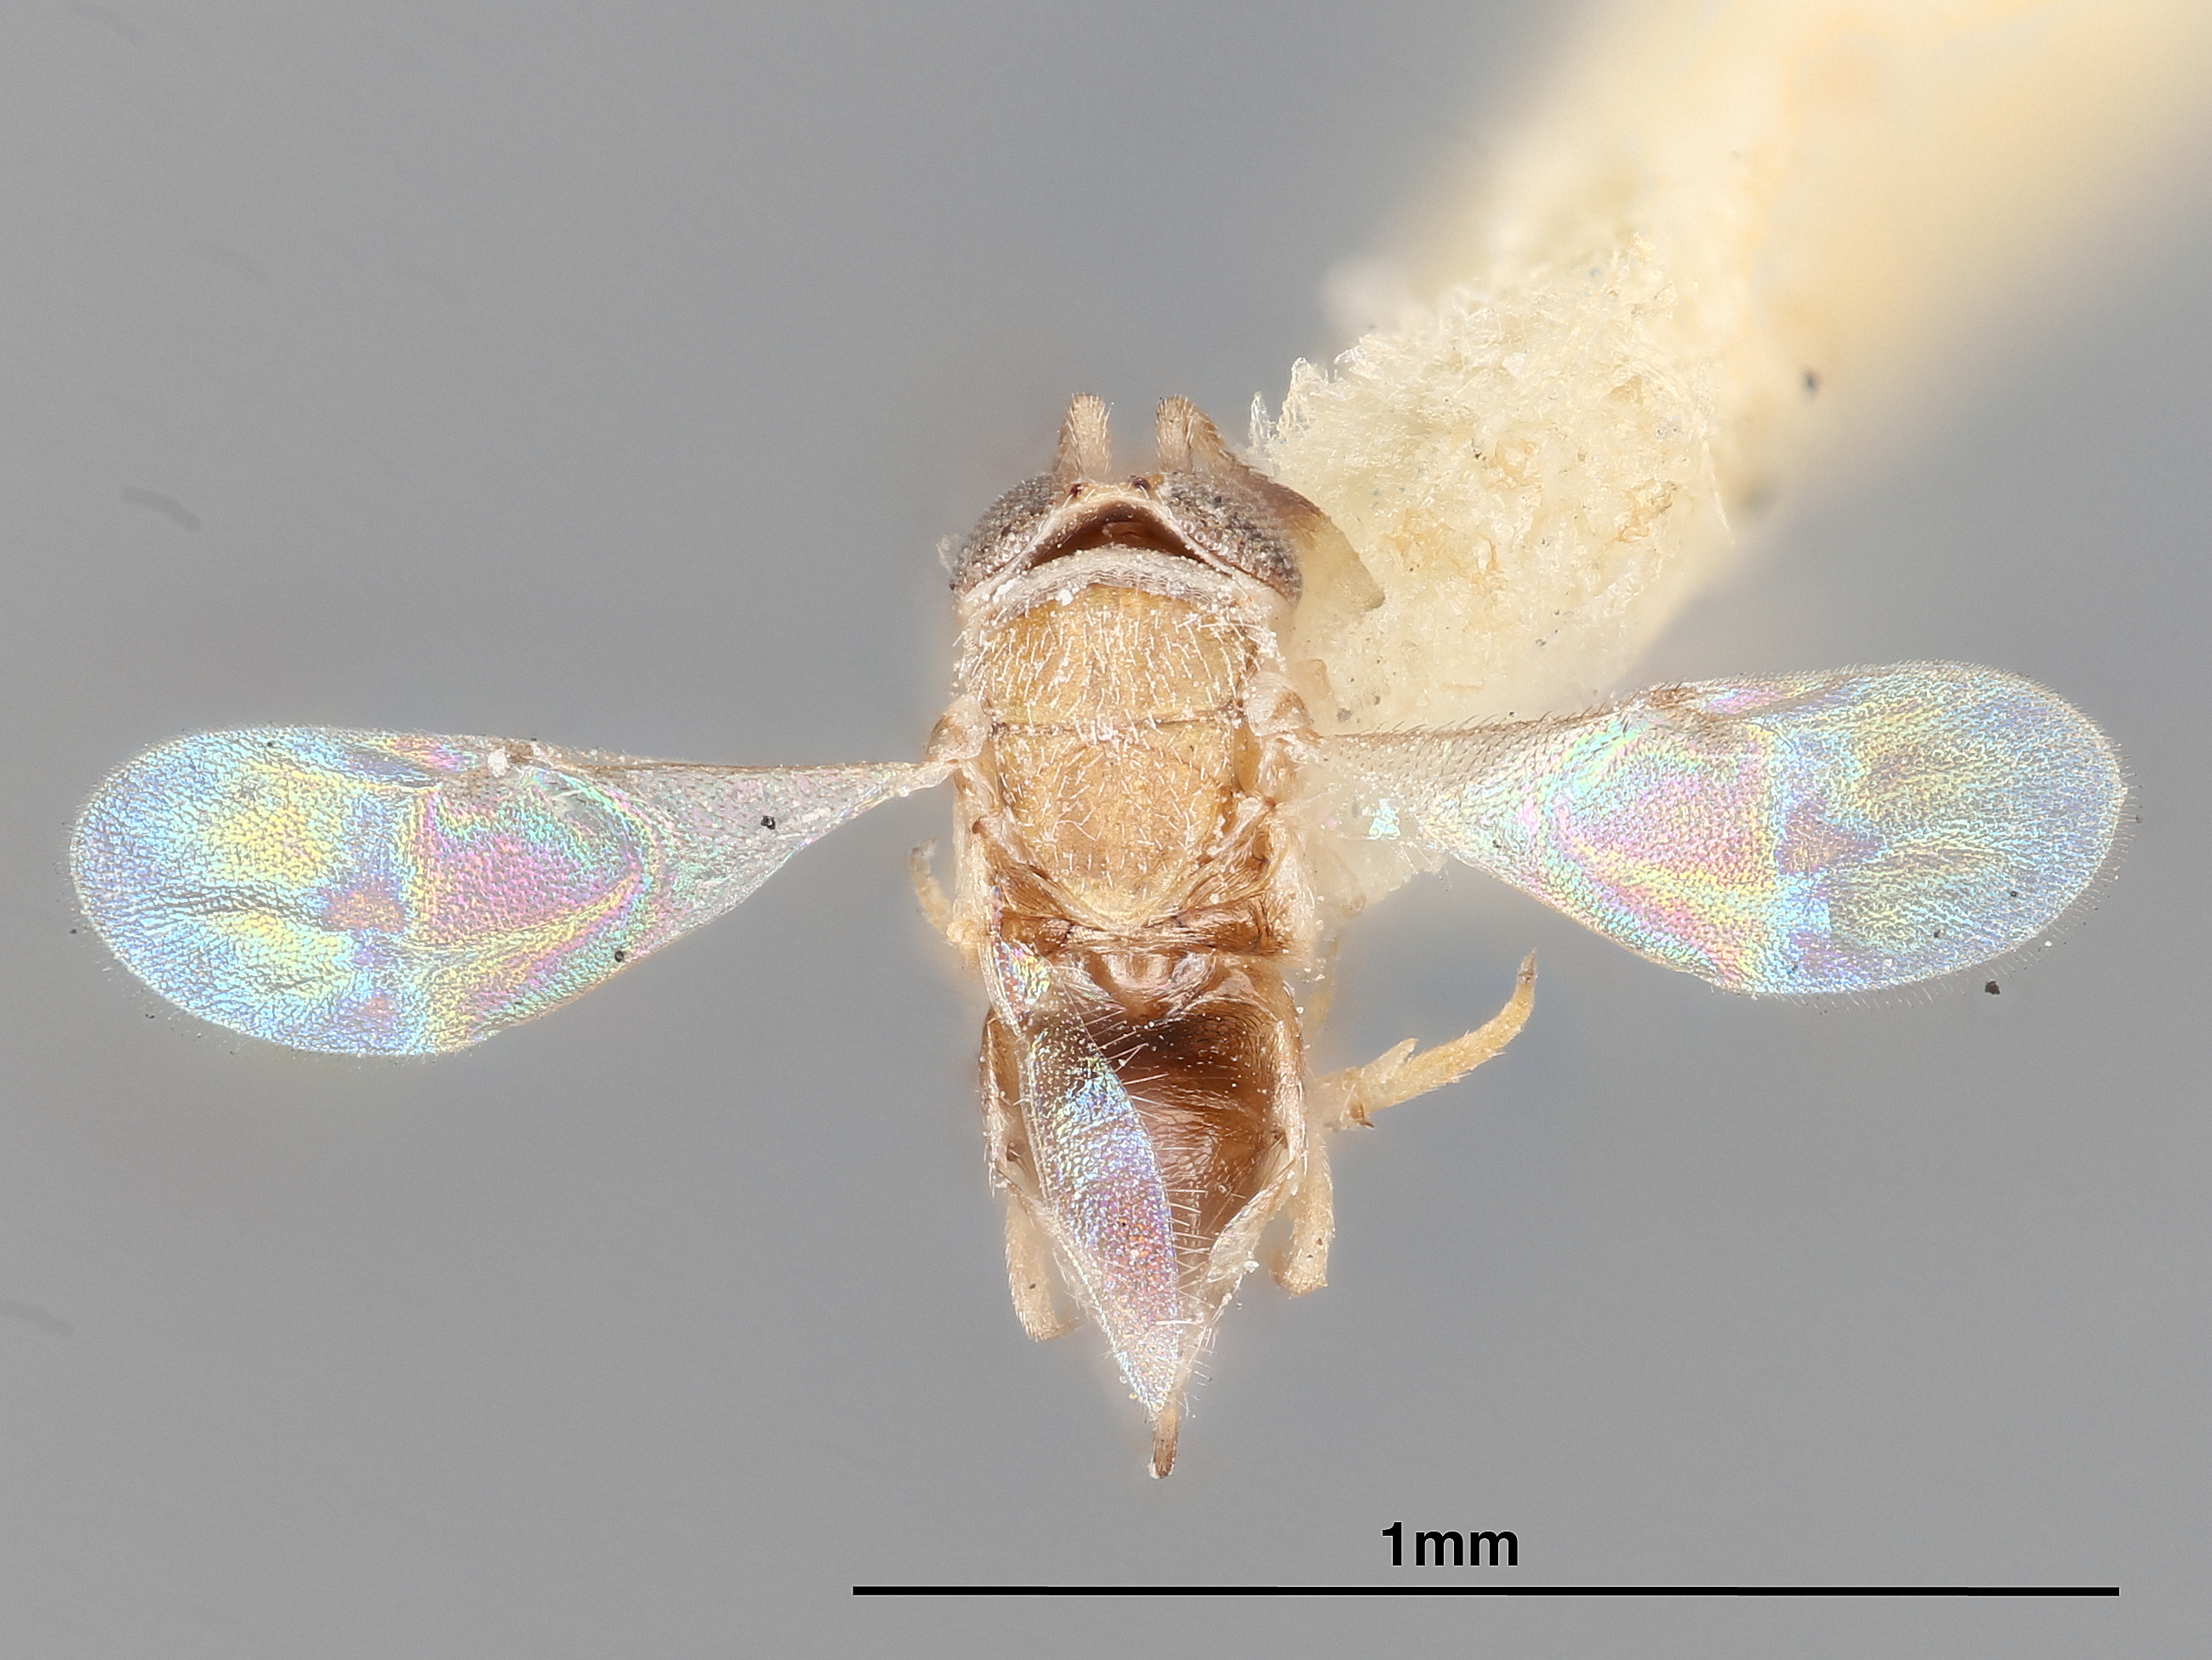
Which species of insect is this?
Pseudaphycus limatulus
